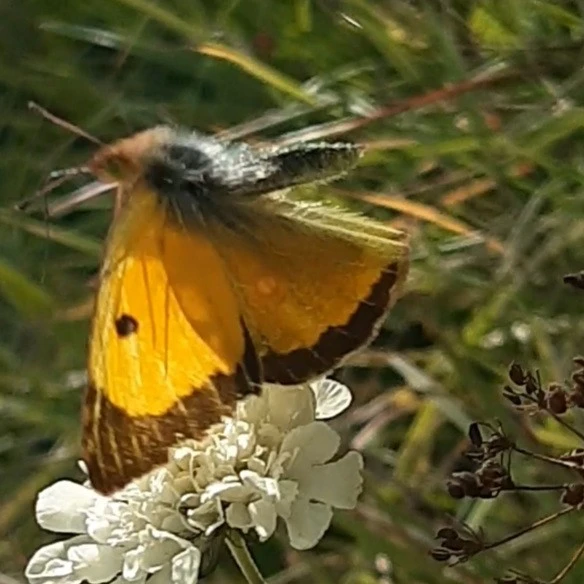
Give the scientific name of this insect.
Colias croceus
